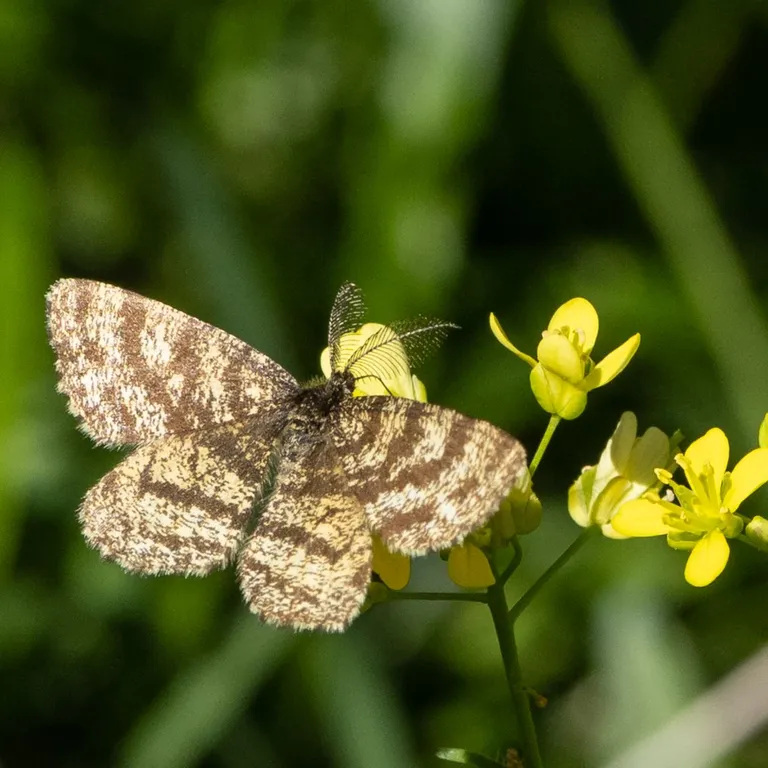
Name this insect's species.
Ematurga atomaria
